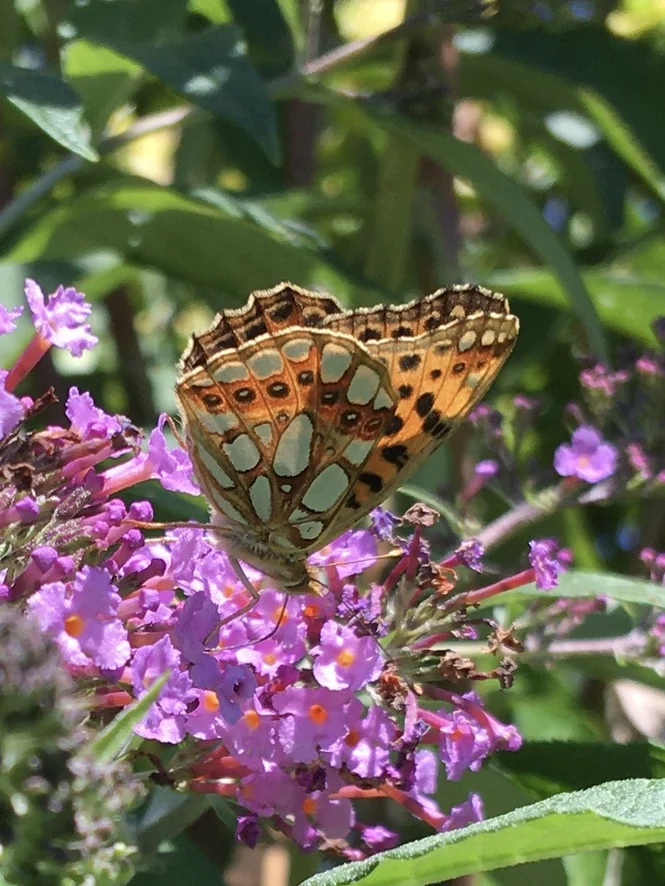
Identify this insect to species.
Issoria lathonia
